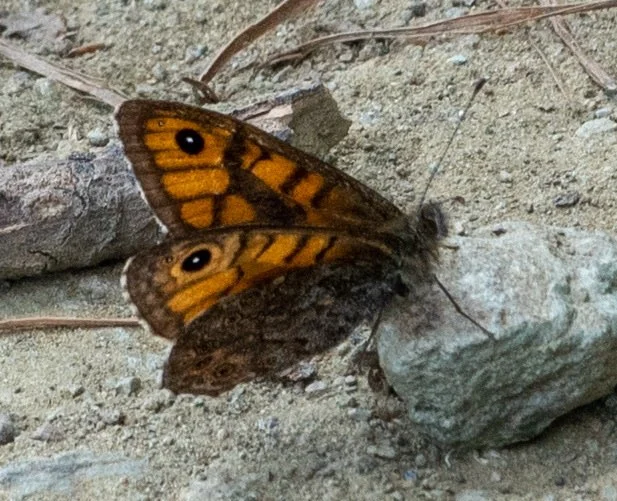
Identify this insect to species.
Lasiommata megera (also Pararge megera)
